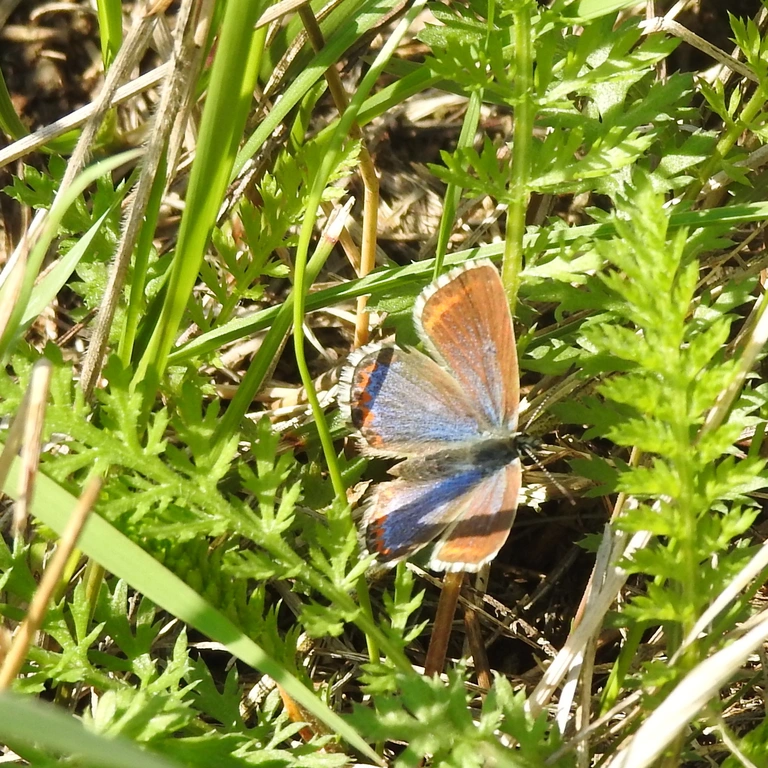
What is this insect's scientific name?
Lysandra bellargus
